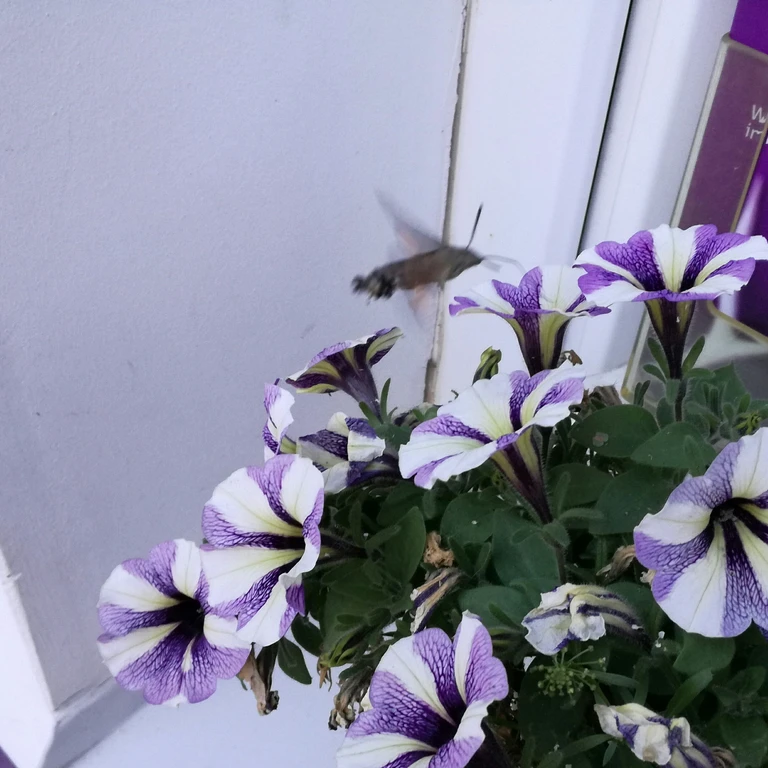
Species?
Macroglossum stellatarum
